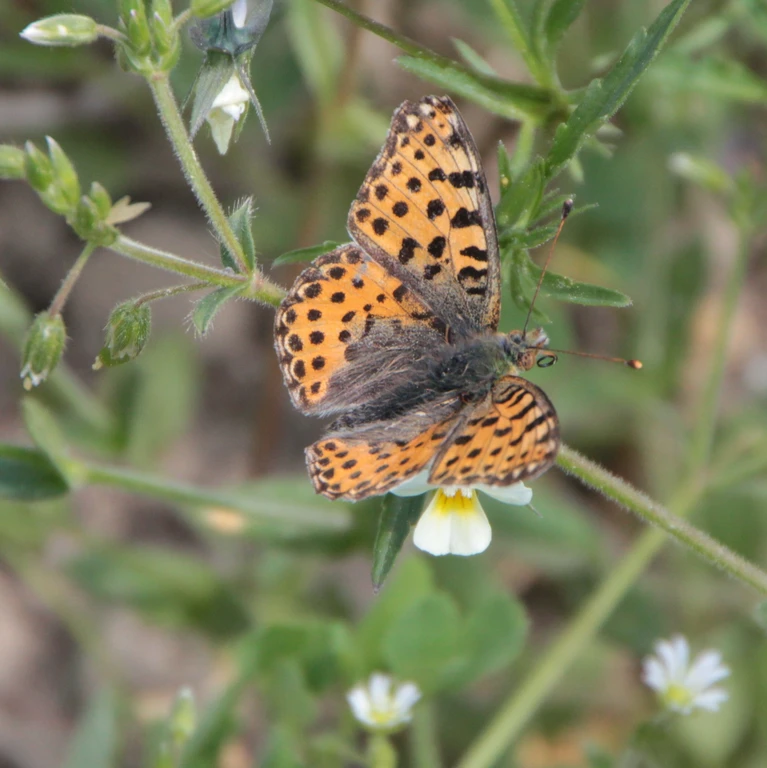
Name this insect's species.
Issoria lathonia
